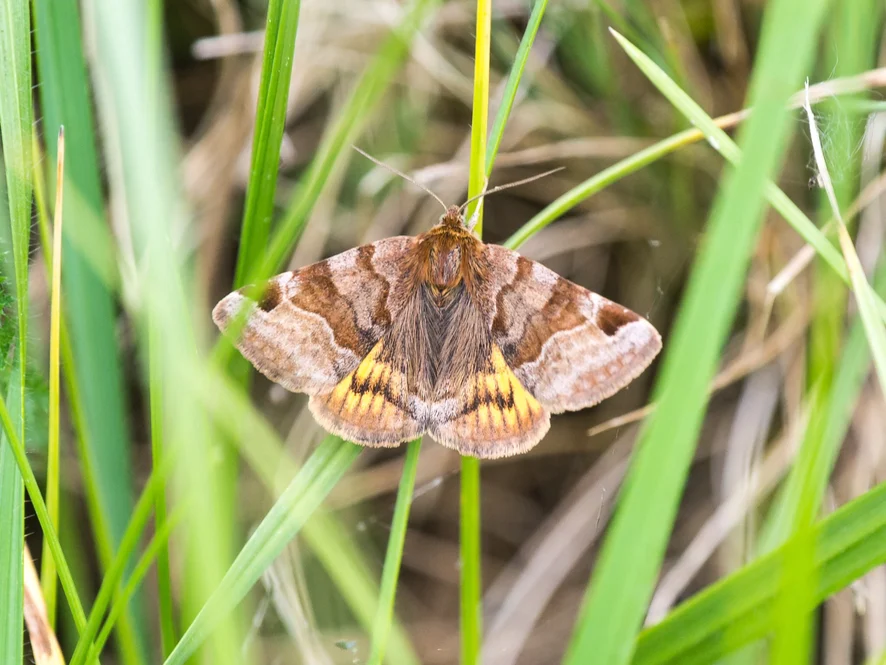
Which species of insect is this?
Euclidia glyphica
